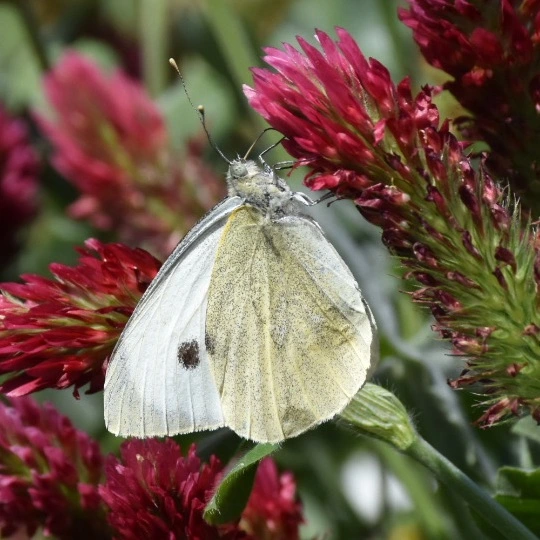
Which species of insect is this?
Pieris brassicae
